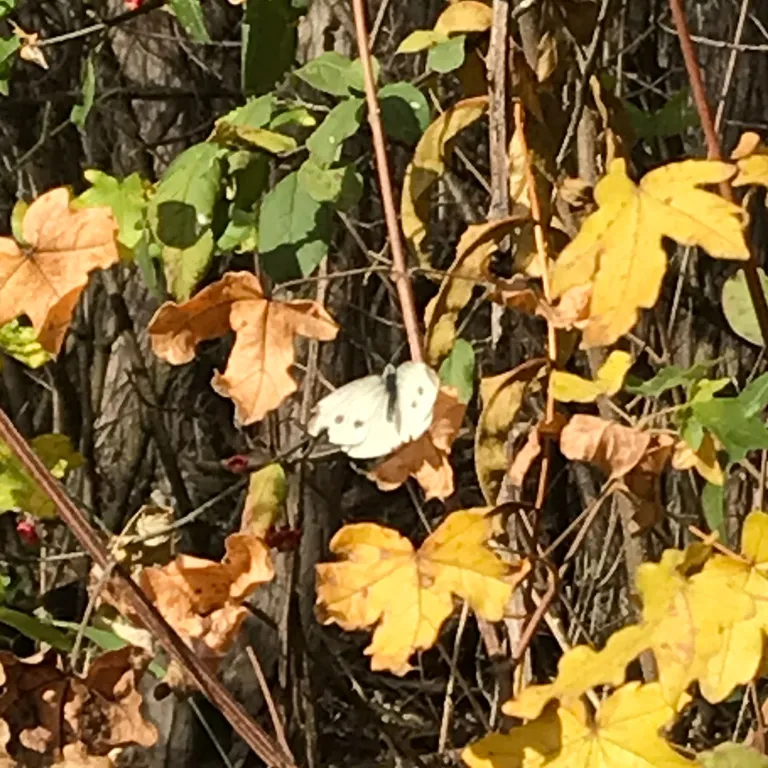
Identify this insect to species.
Pieris rapae
